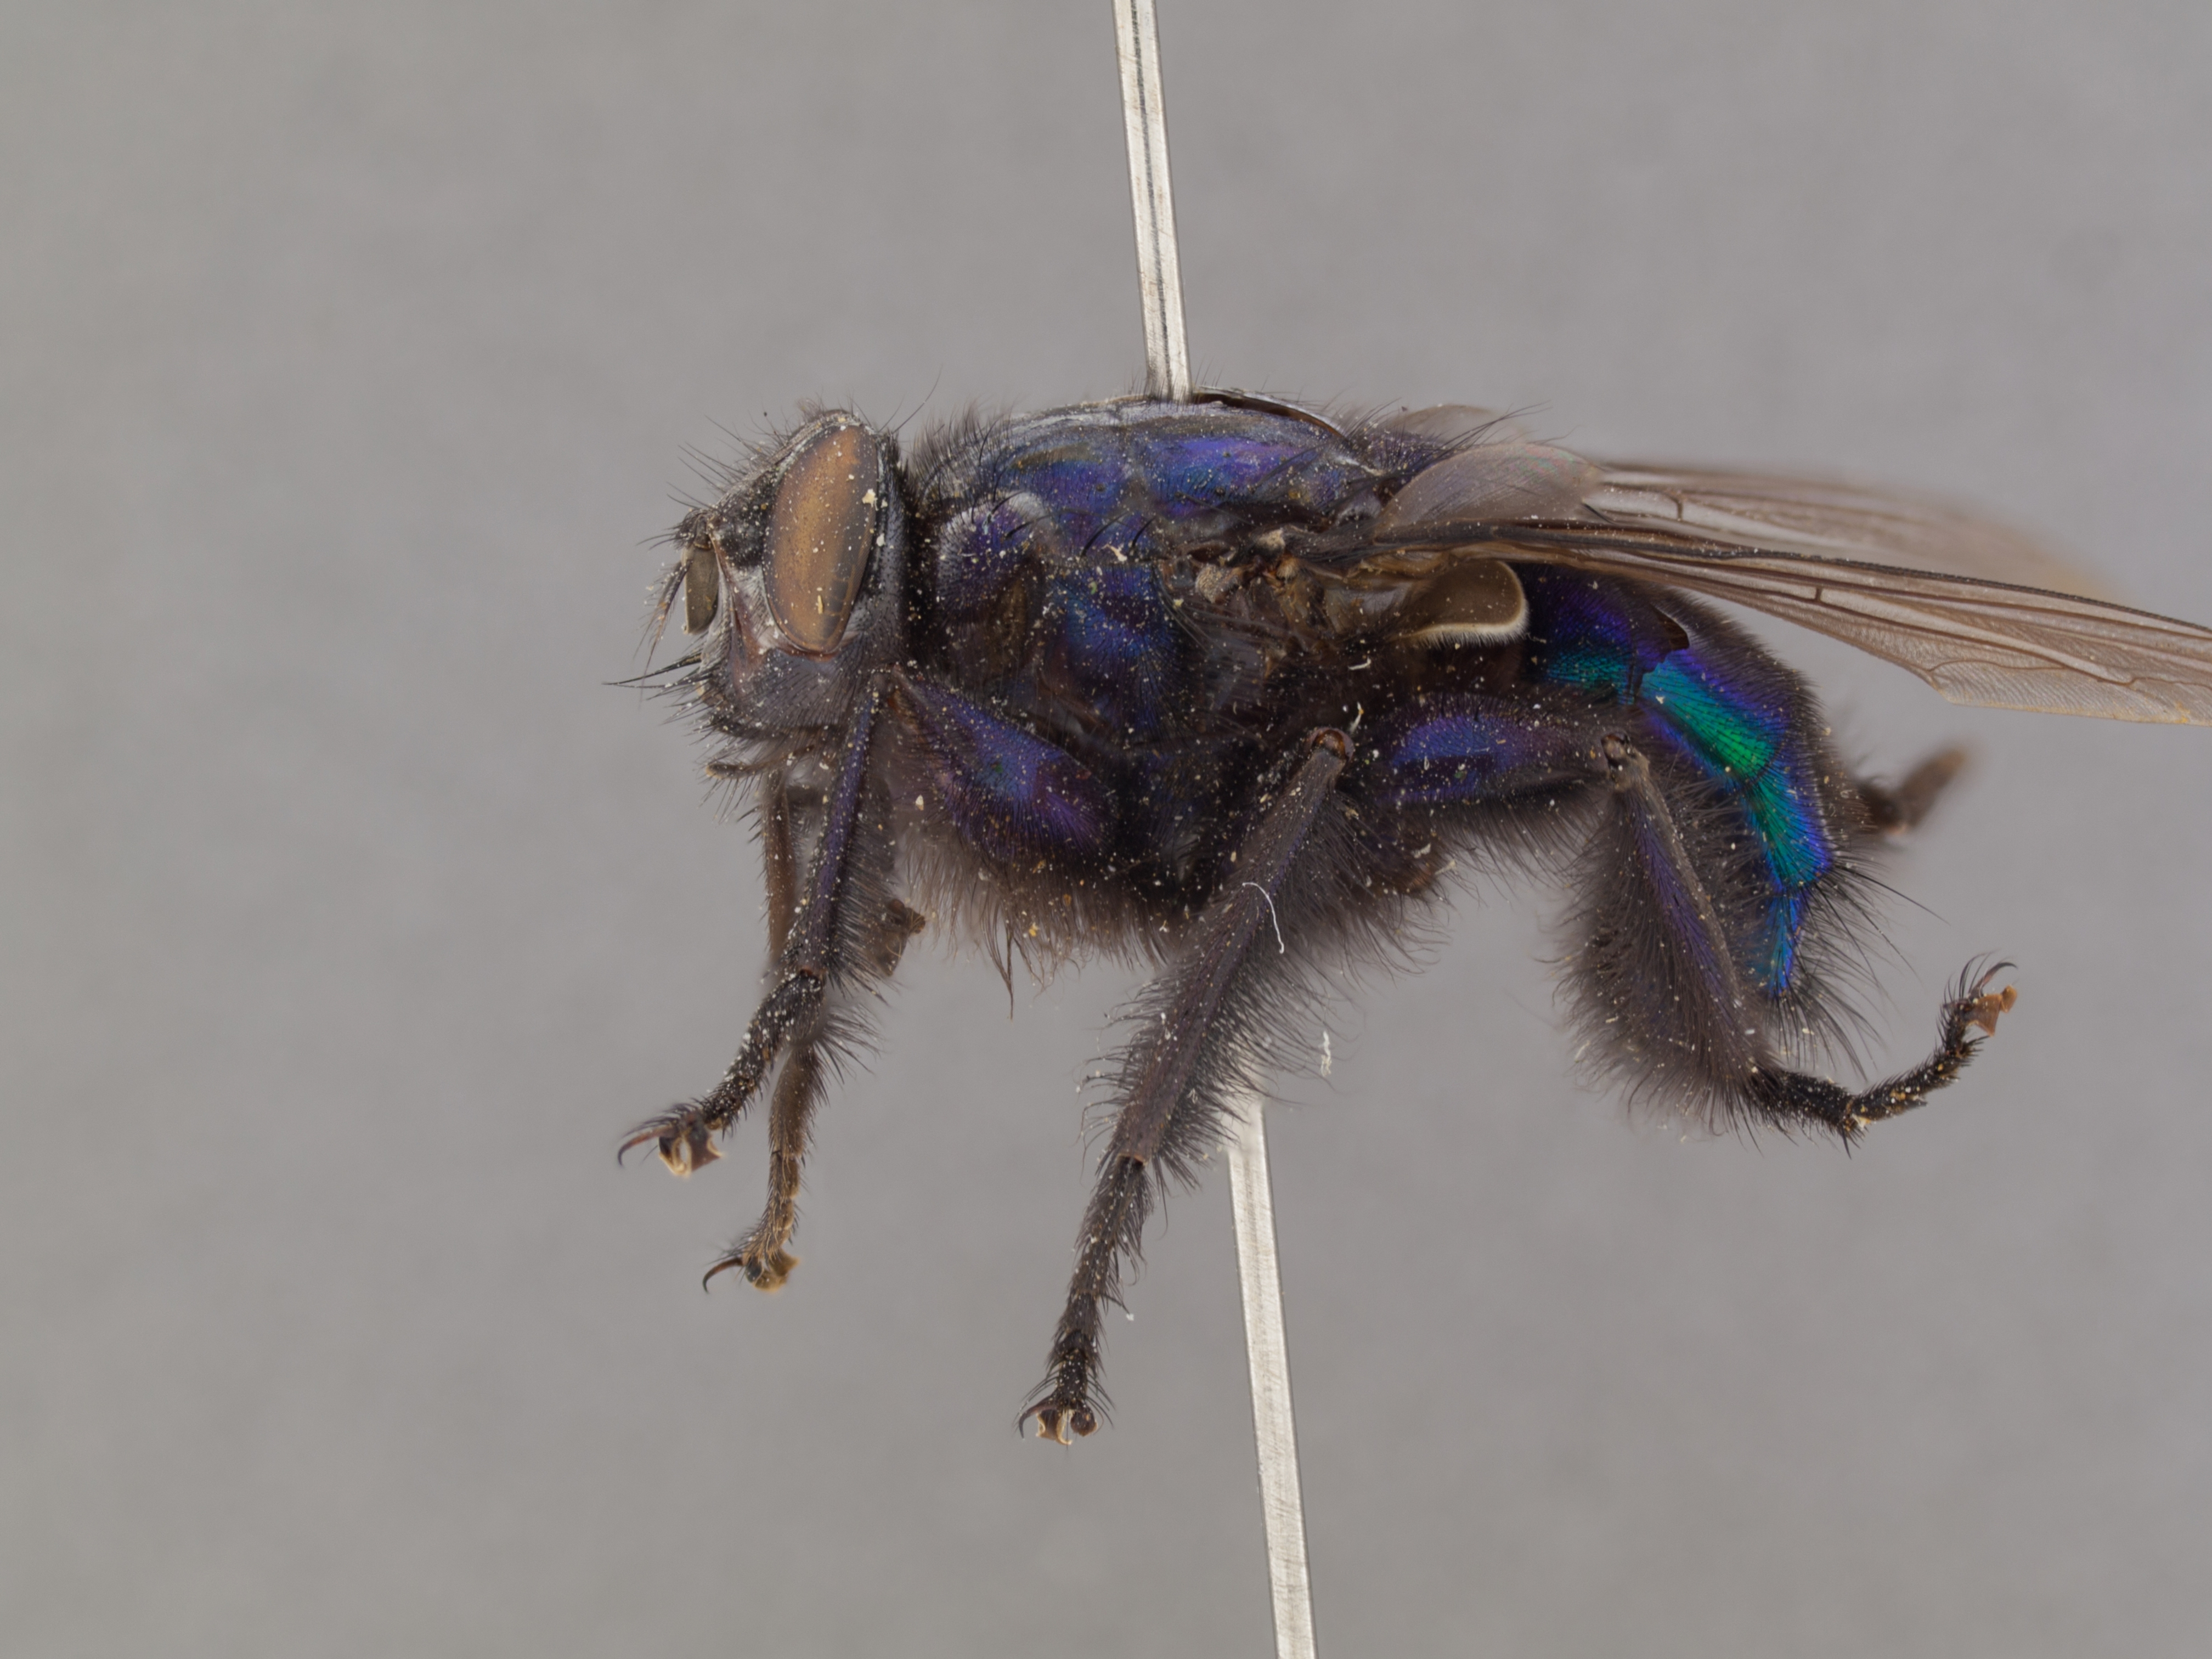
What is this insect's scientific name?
Neta chilensis
